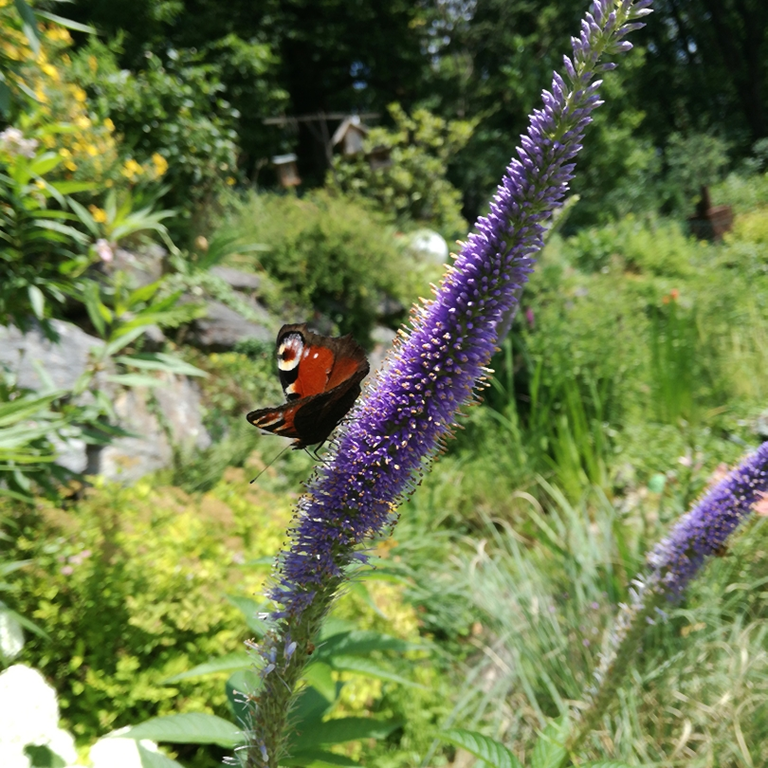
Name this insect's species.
Aglais io
